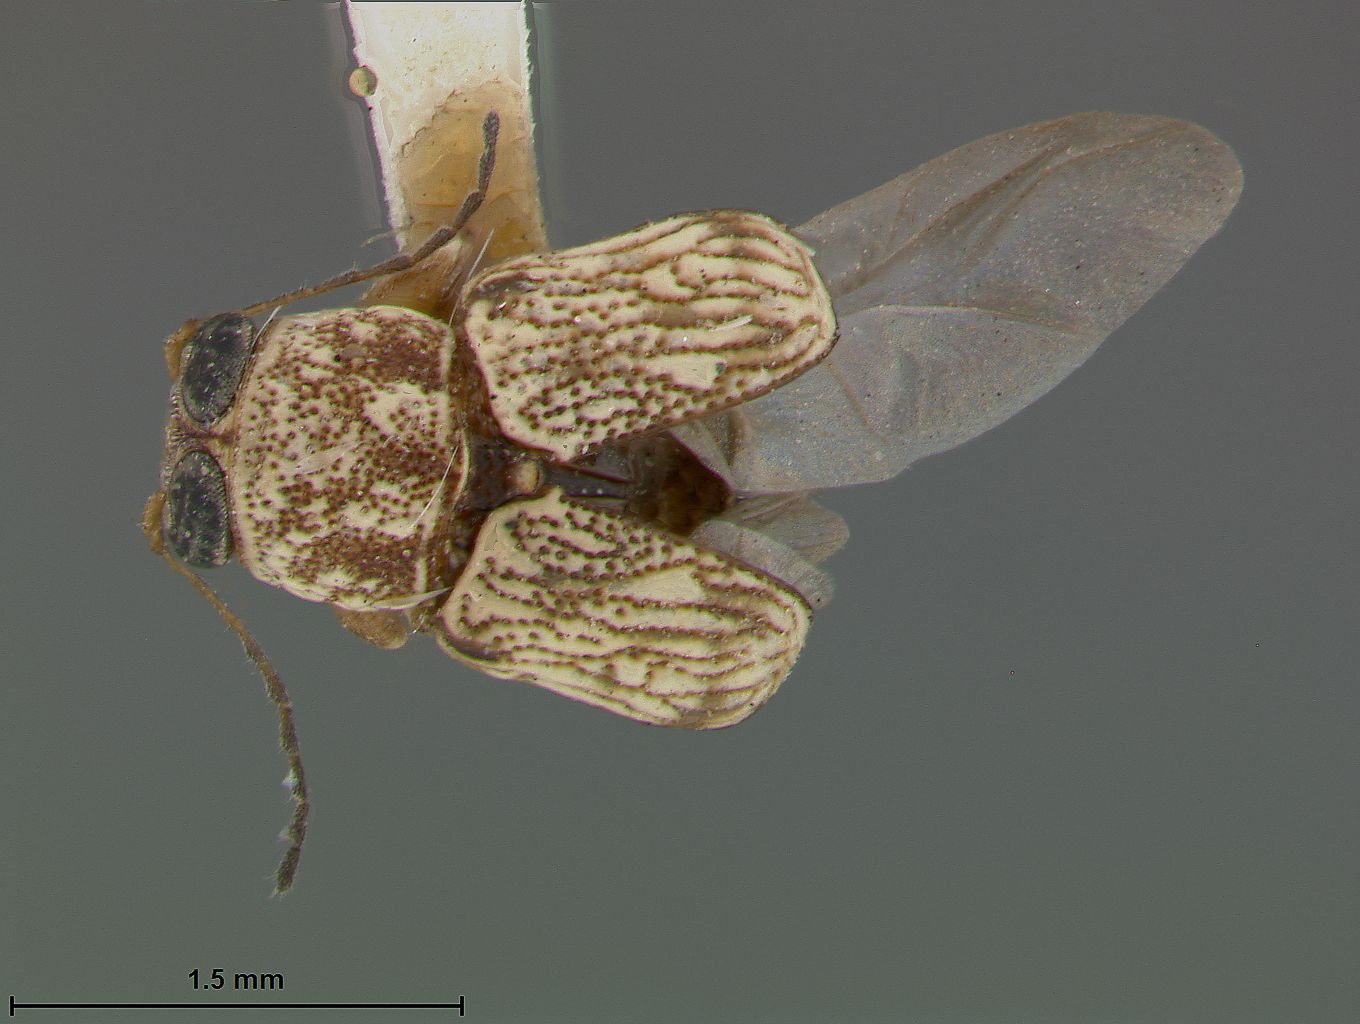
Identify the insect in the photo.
Pachybrachys contractifrons
